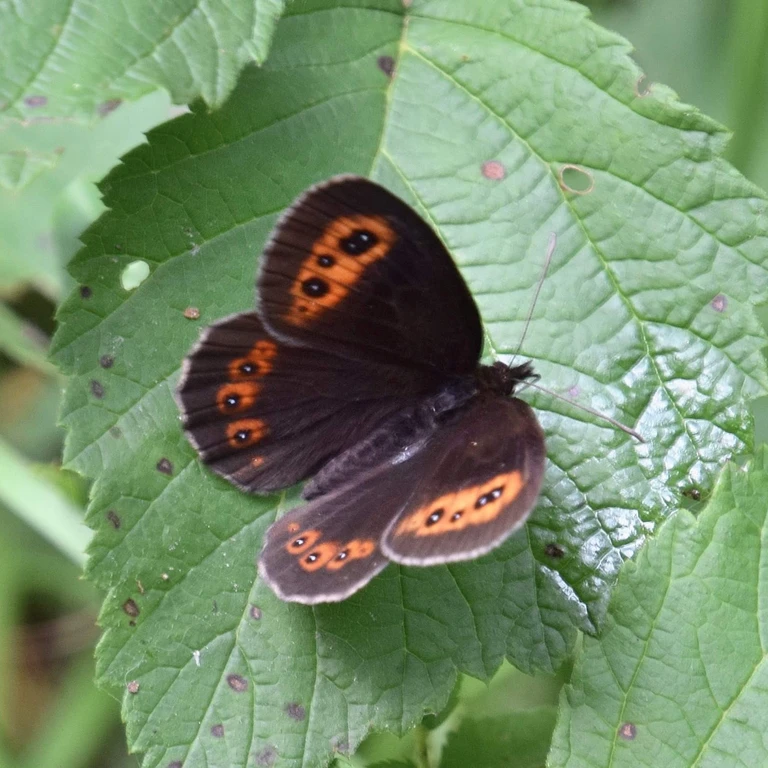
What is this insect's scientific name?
Erebia aethiops
